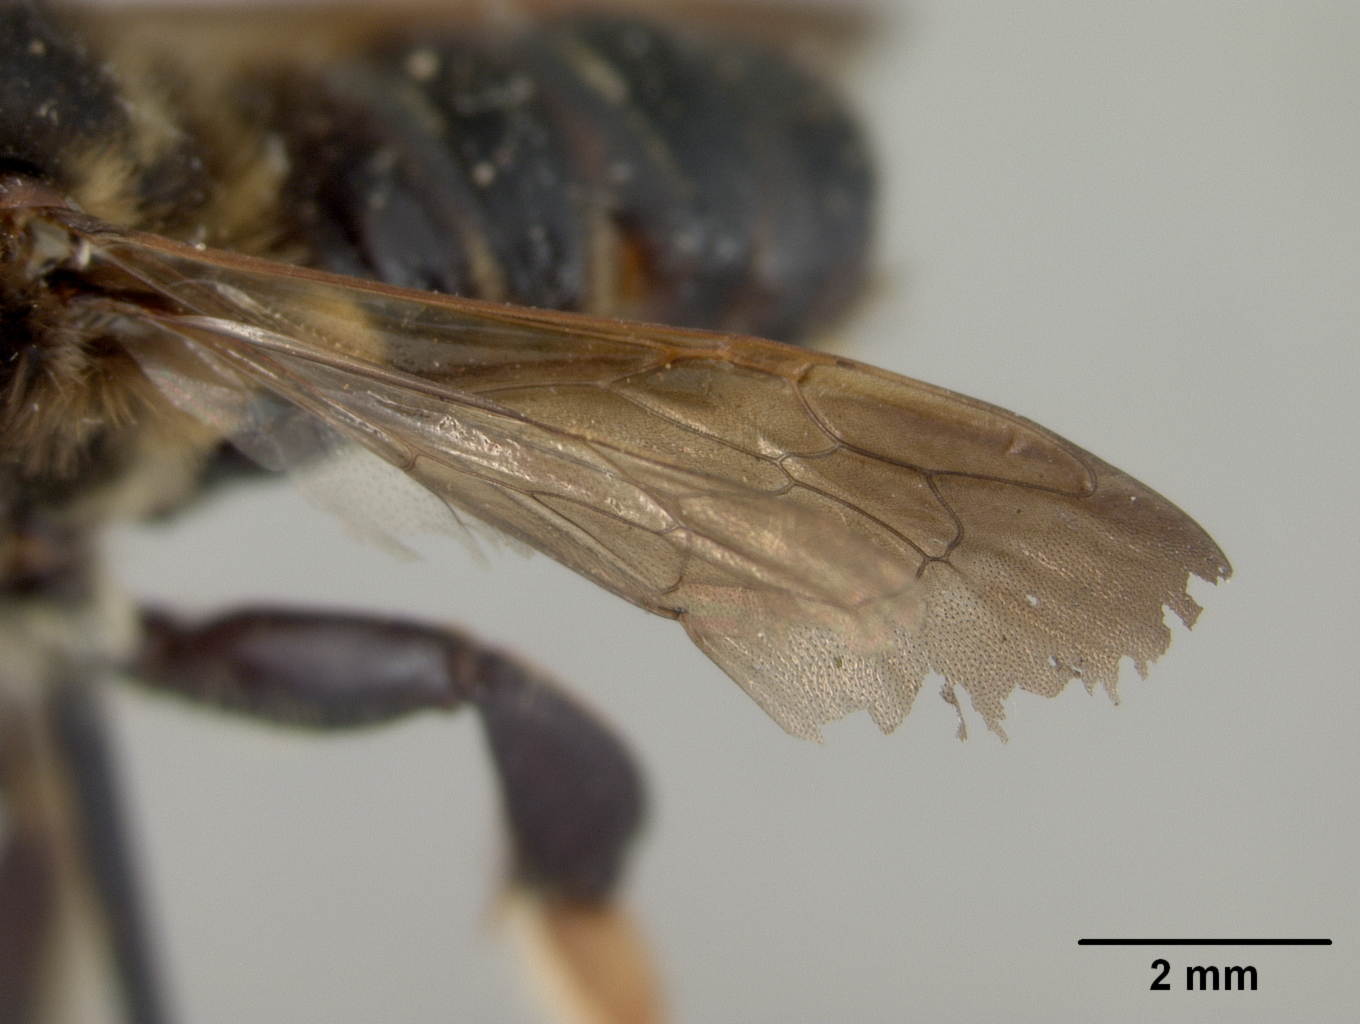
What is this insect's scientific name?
Megachile floridensis
